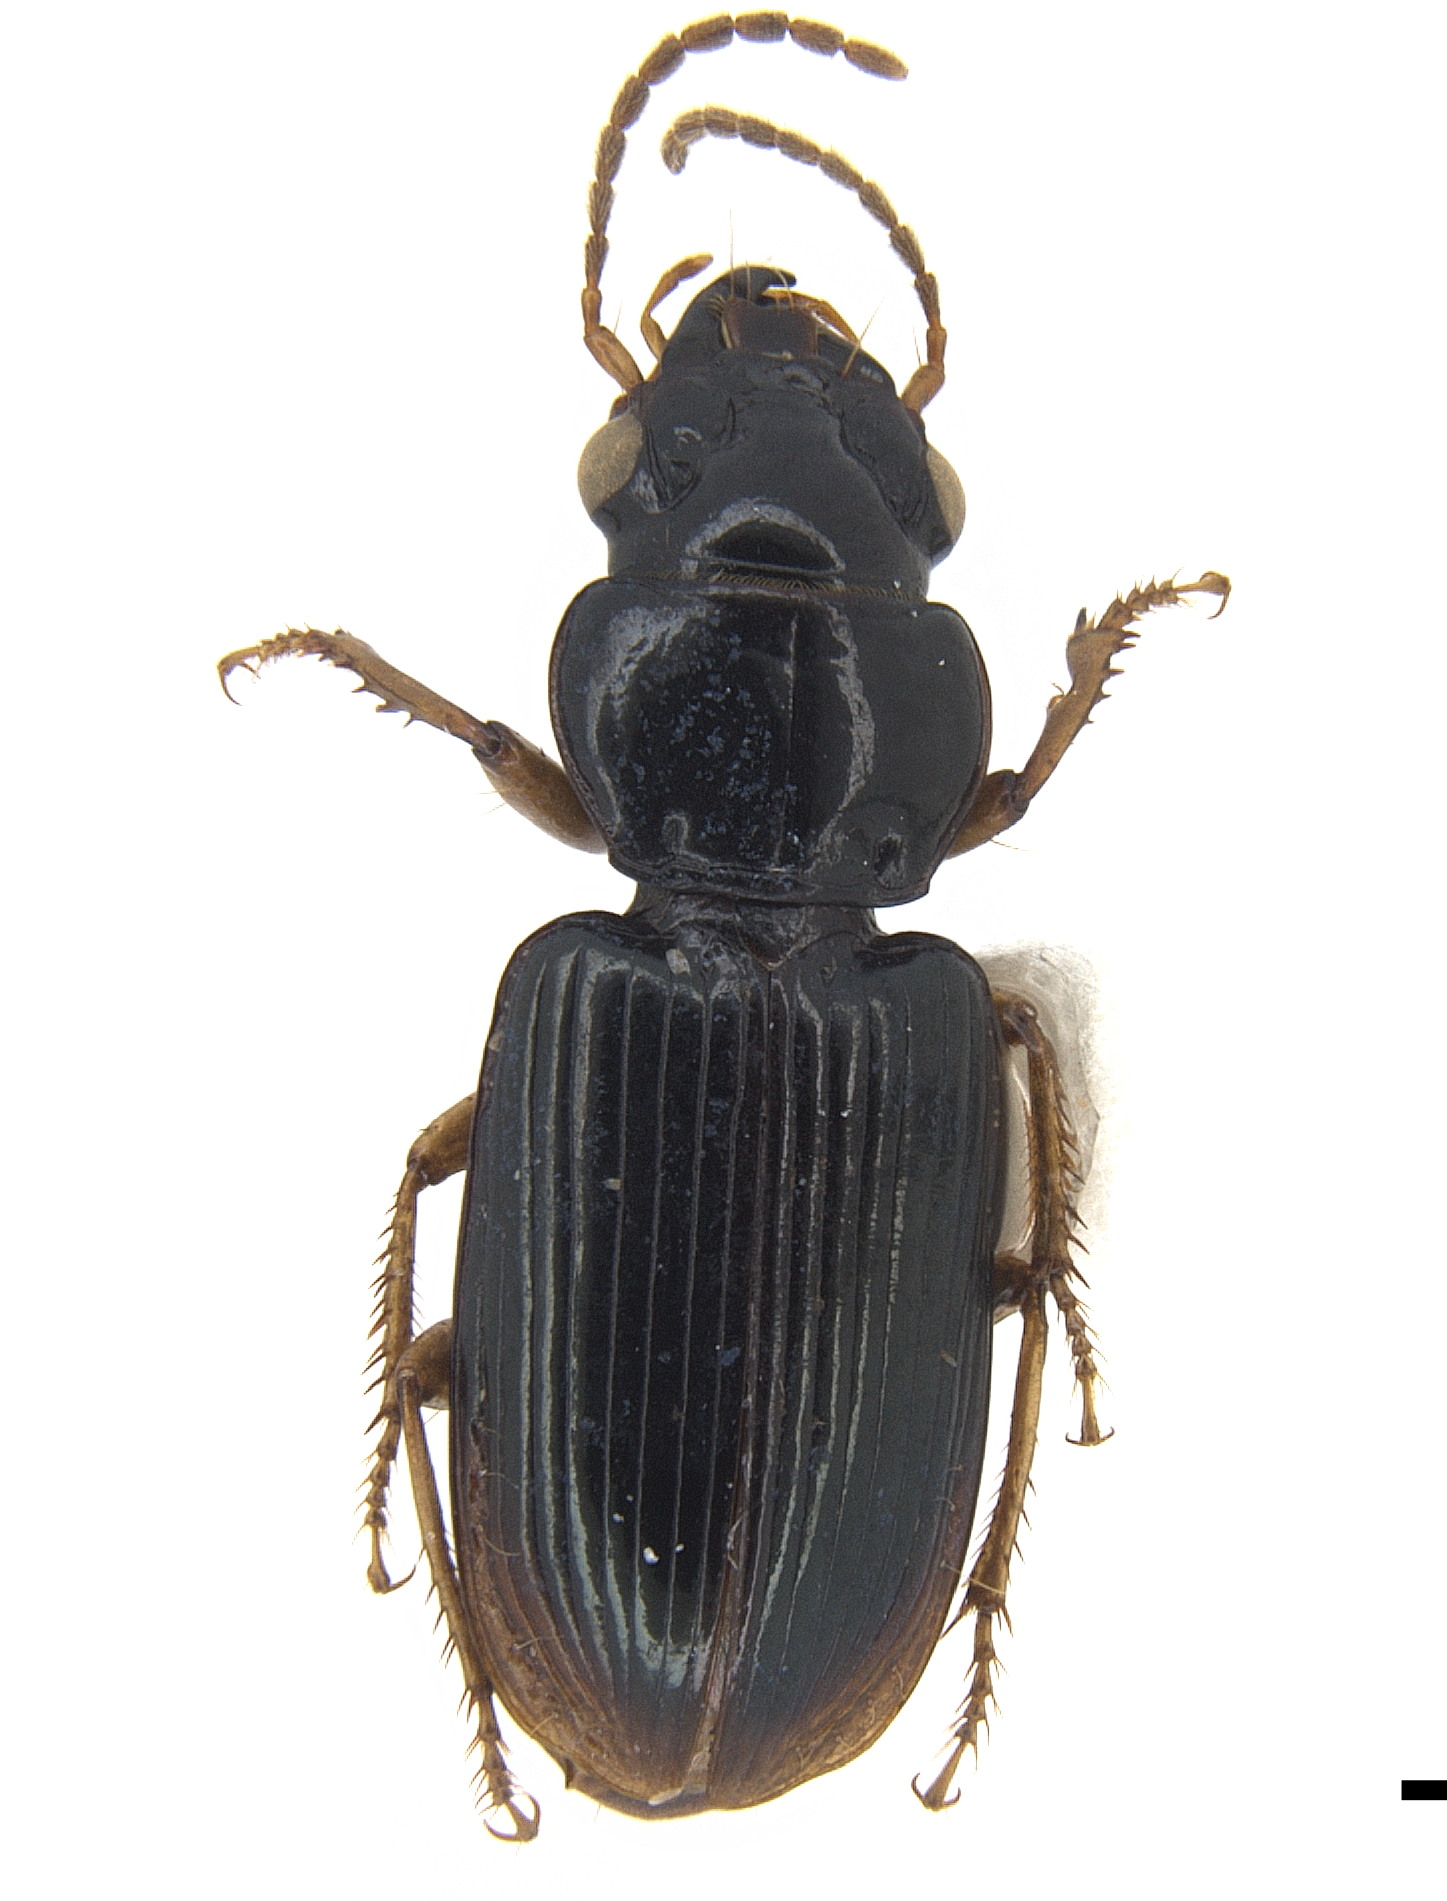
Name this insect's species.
Pogonodaptus mexicanus
